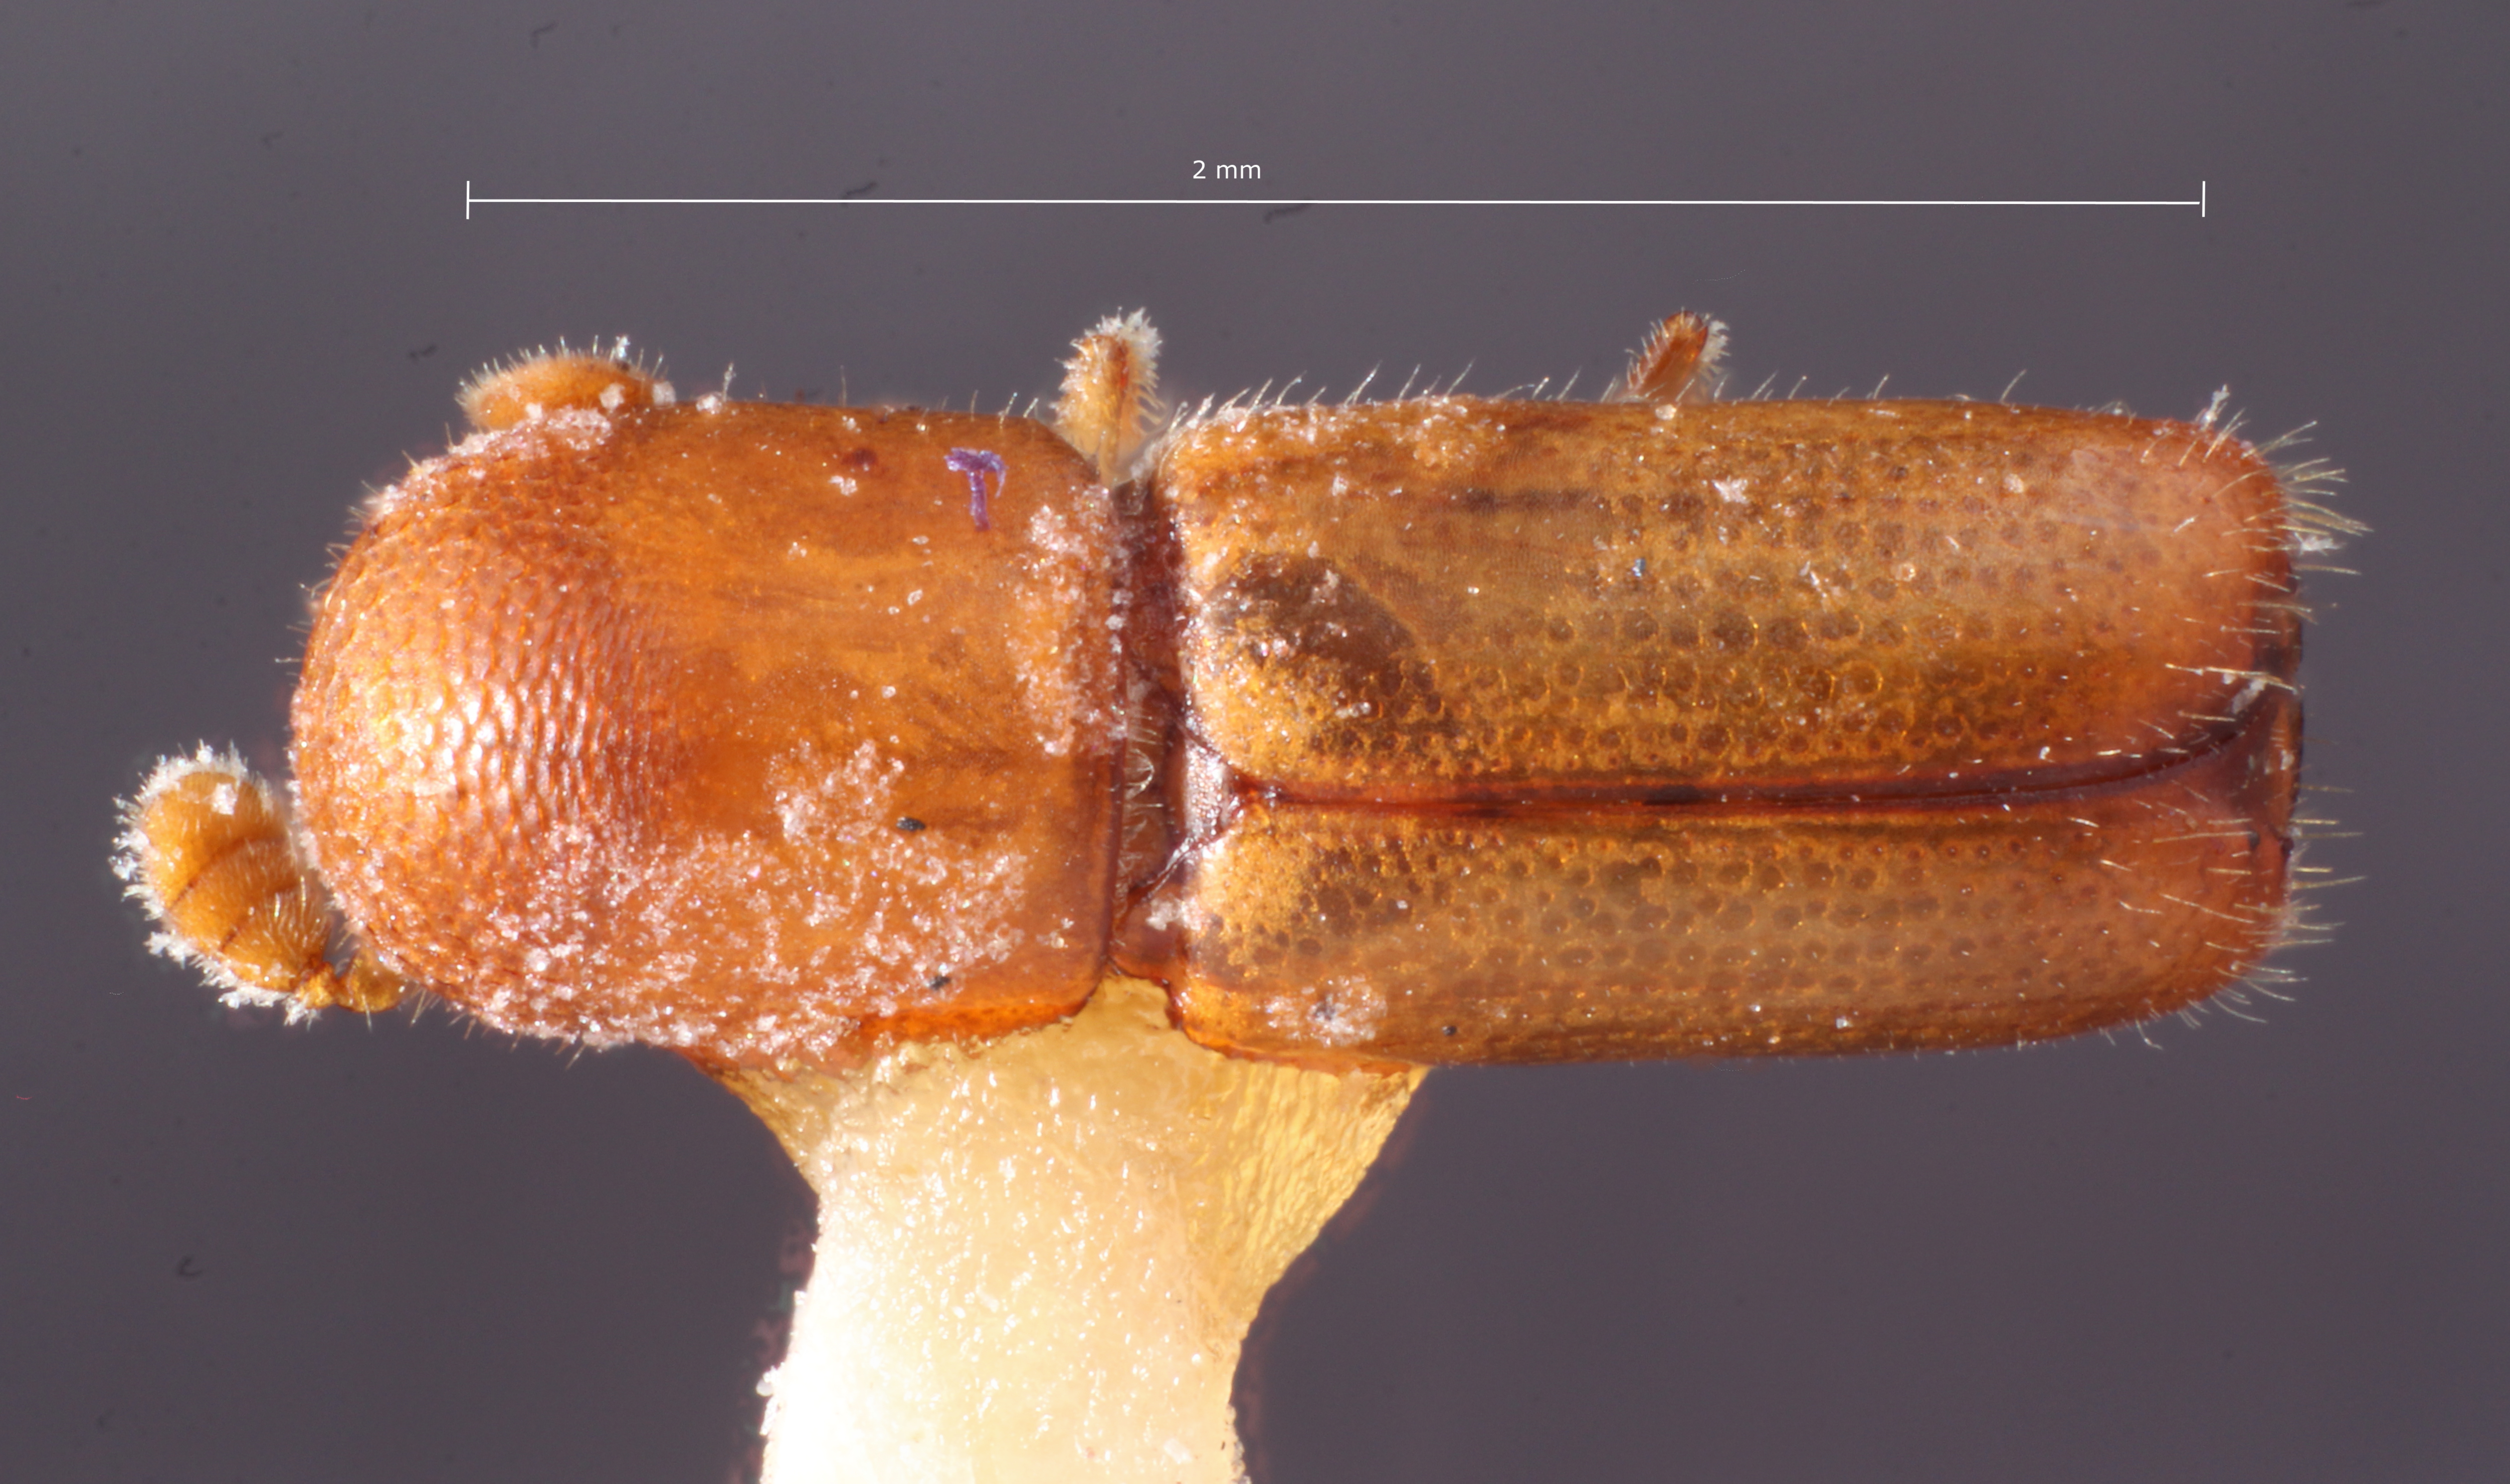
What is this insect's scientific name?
Monarthrum desum
